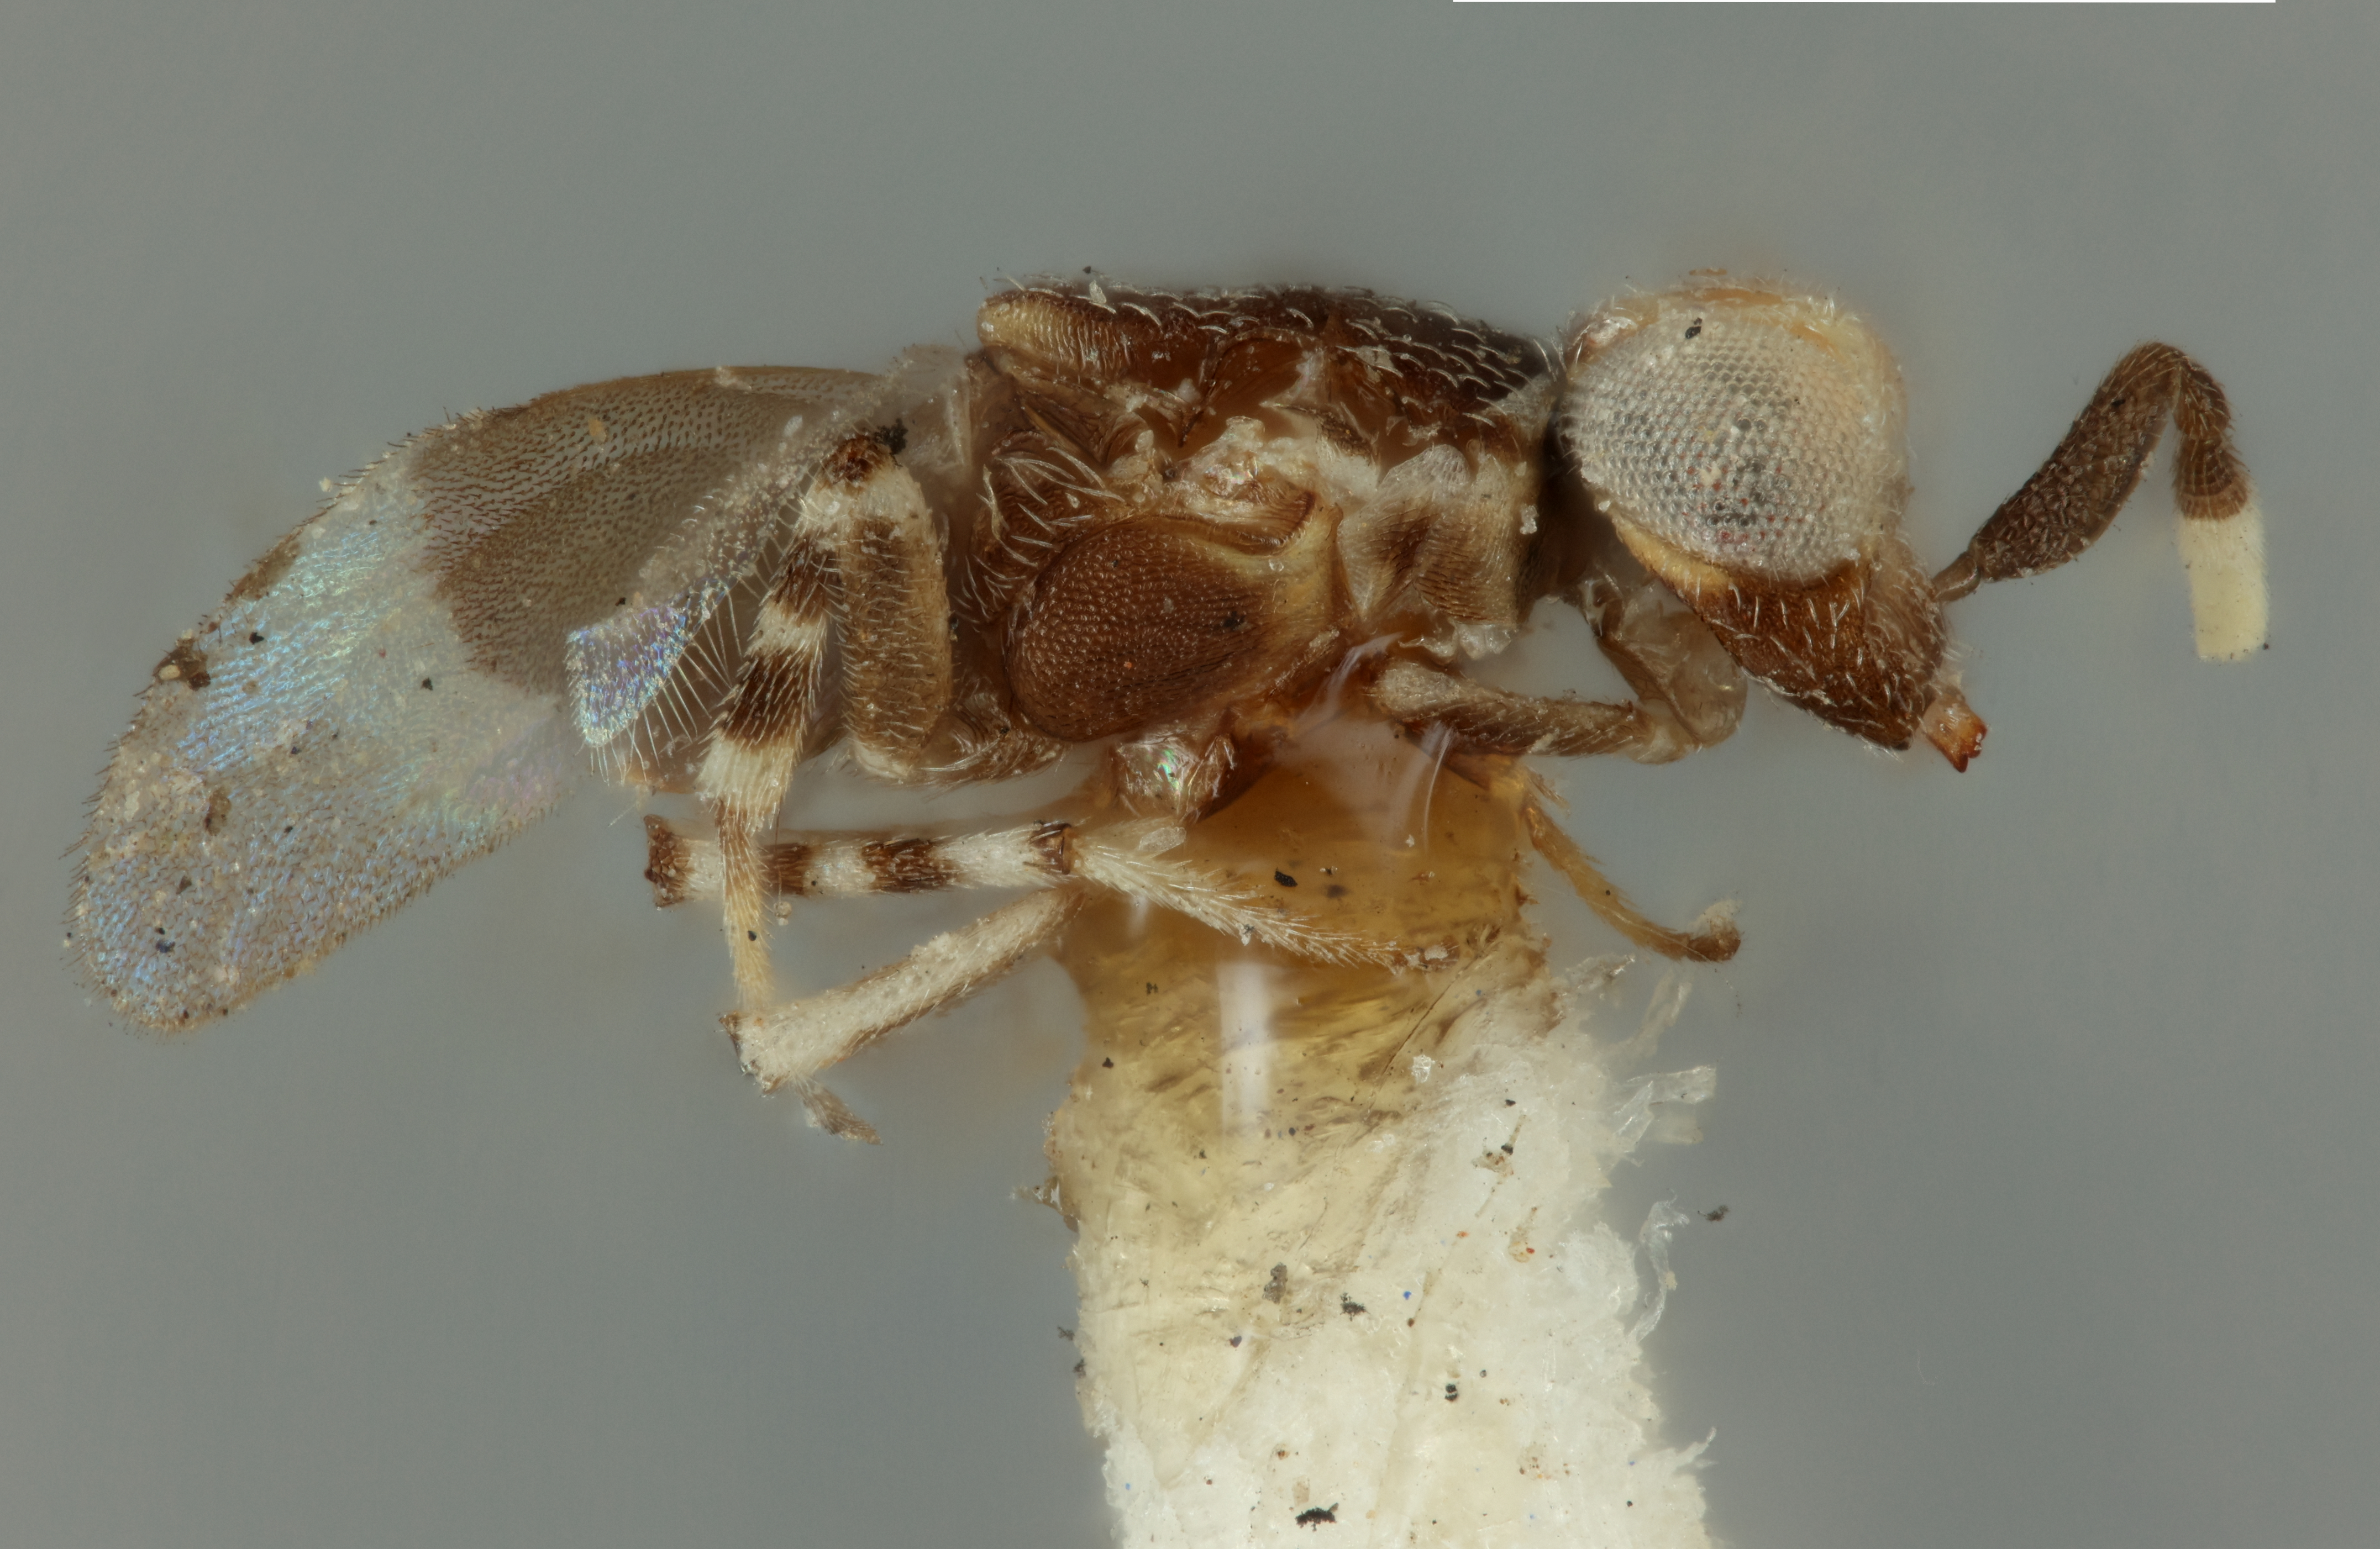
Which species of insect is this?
Pseudococcobius clauseni
